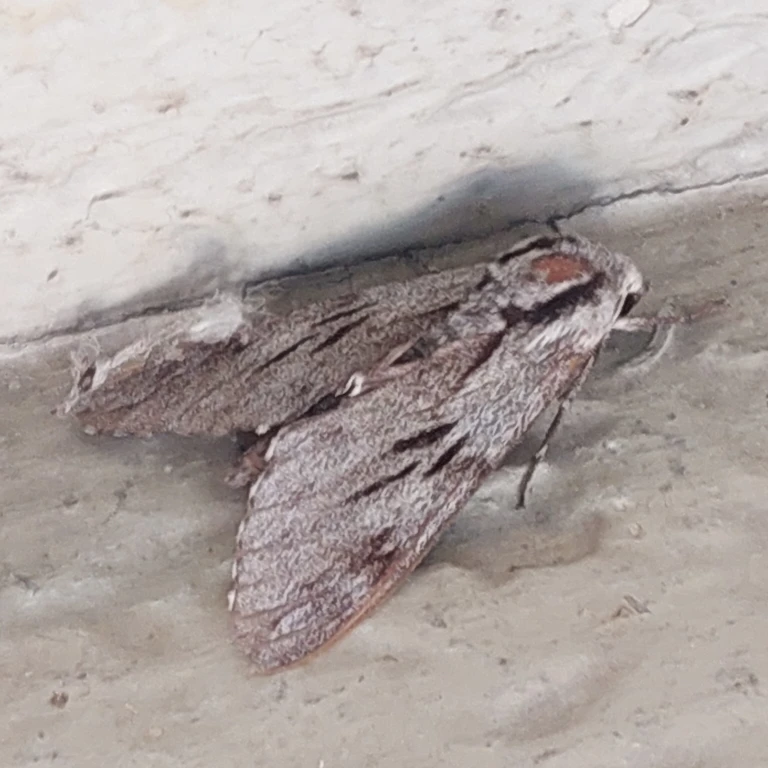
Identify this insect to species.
Sphinx pinastri
